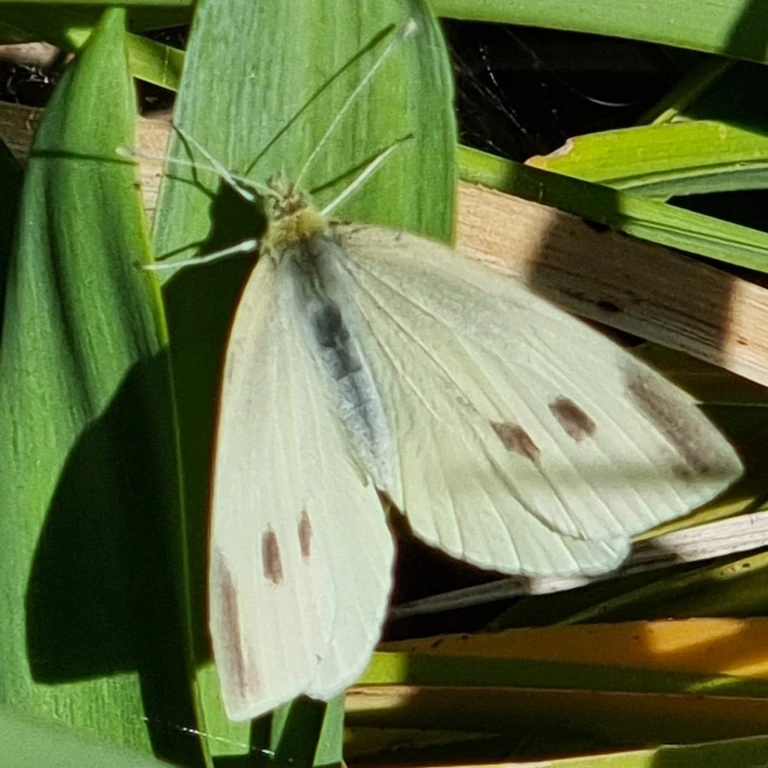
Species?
Pieris rapae
